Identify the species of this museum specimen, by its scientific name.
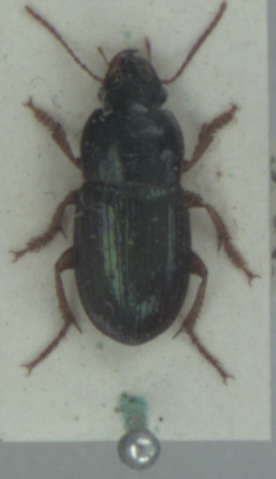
Harpalus rubripes
